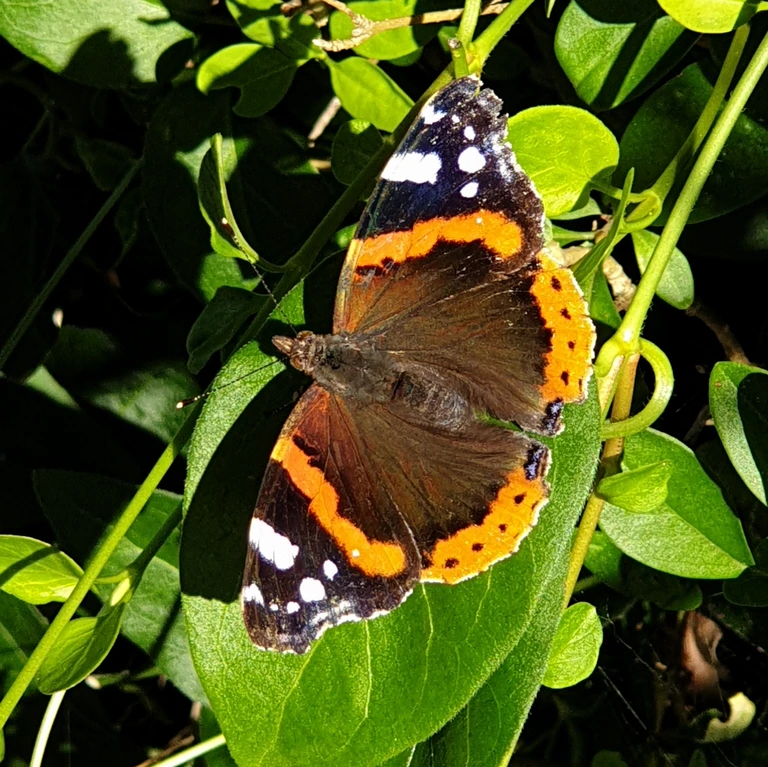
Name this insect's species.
Vanessa atalanta
